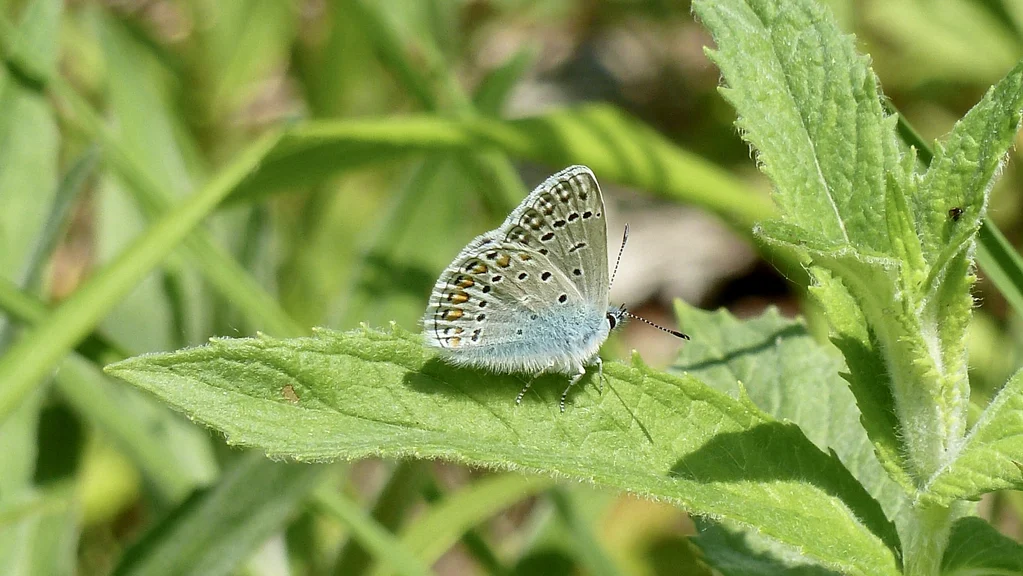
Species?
Polyommatus icarus
